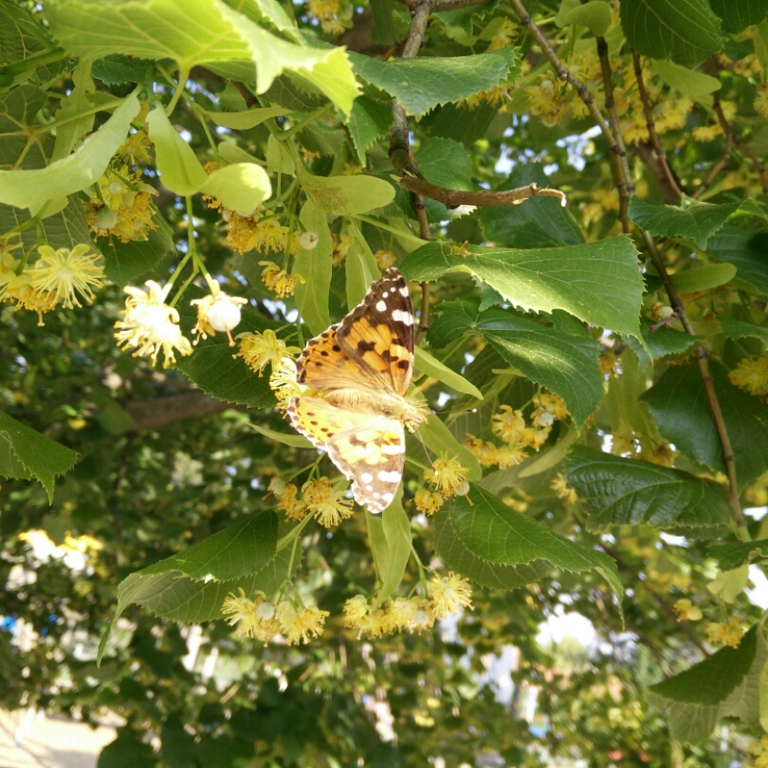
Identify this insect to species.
Vanessa cardui
